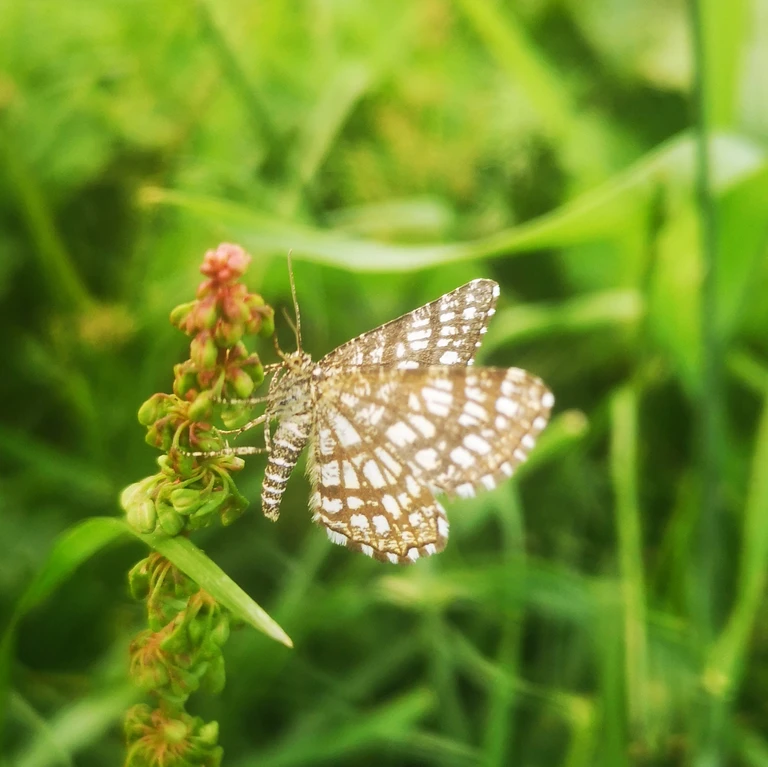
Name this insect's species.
Chiasmia clathrata
